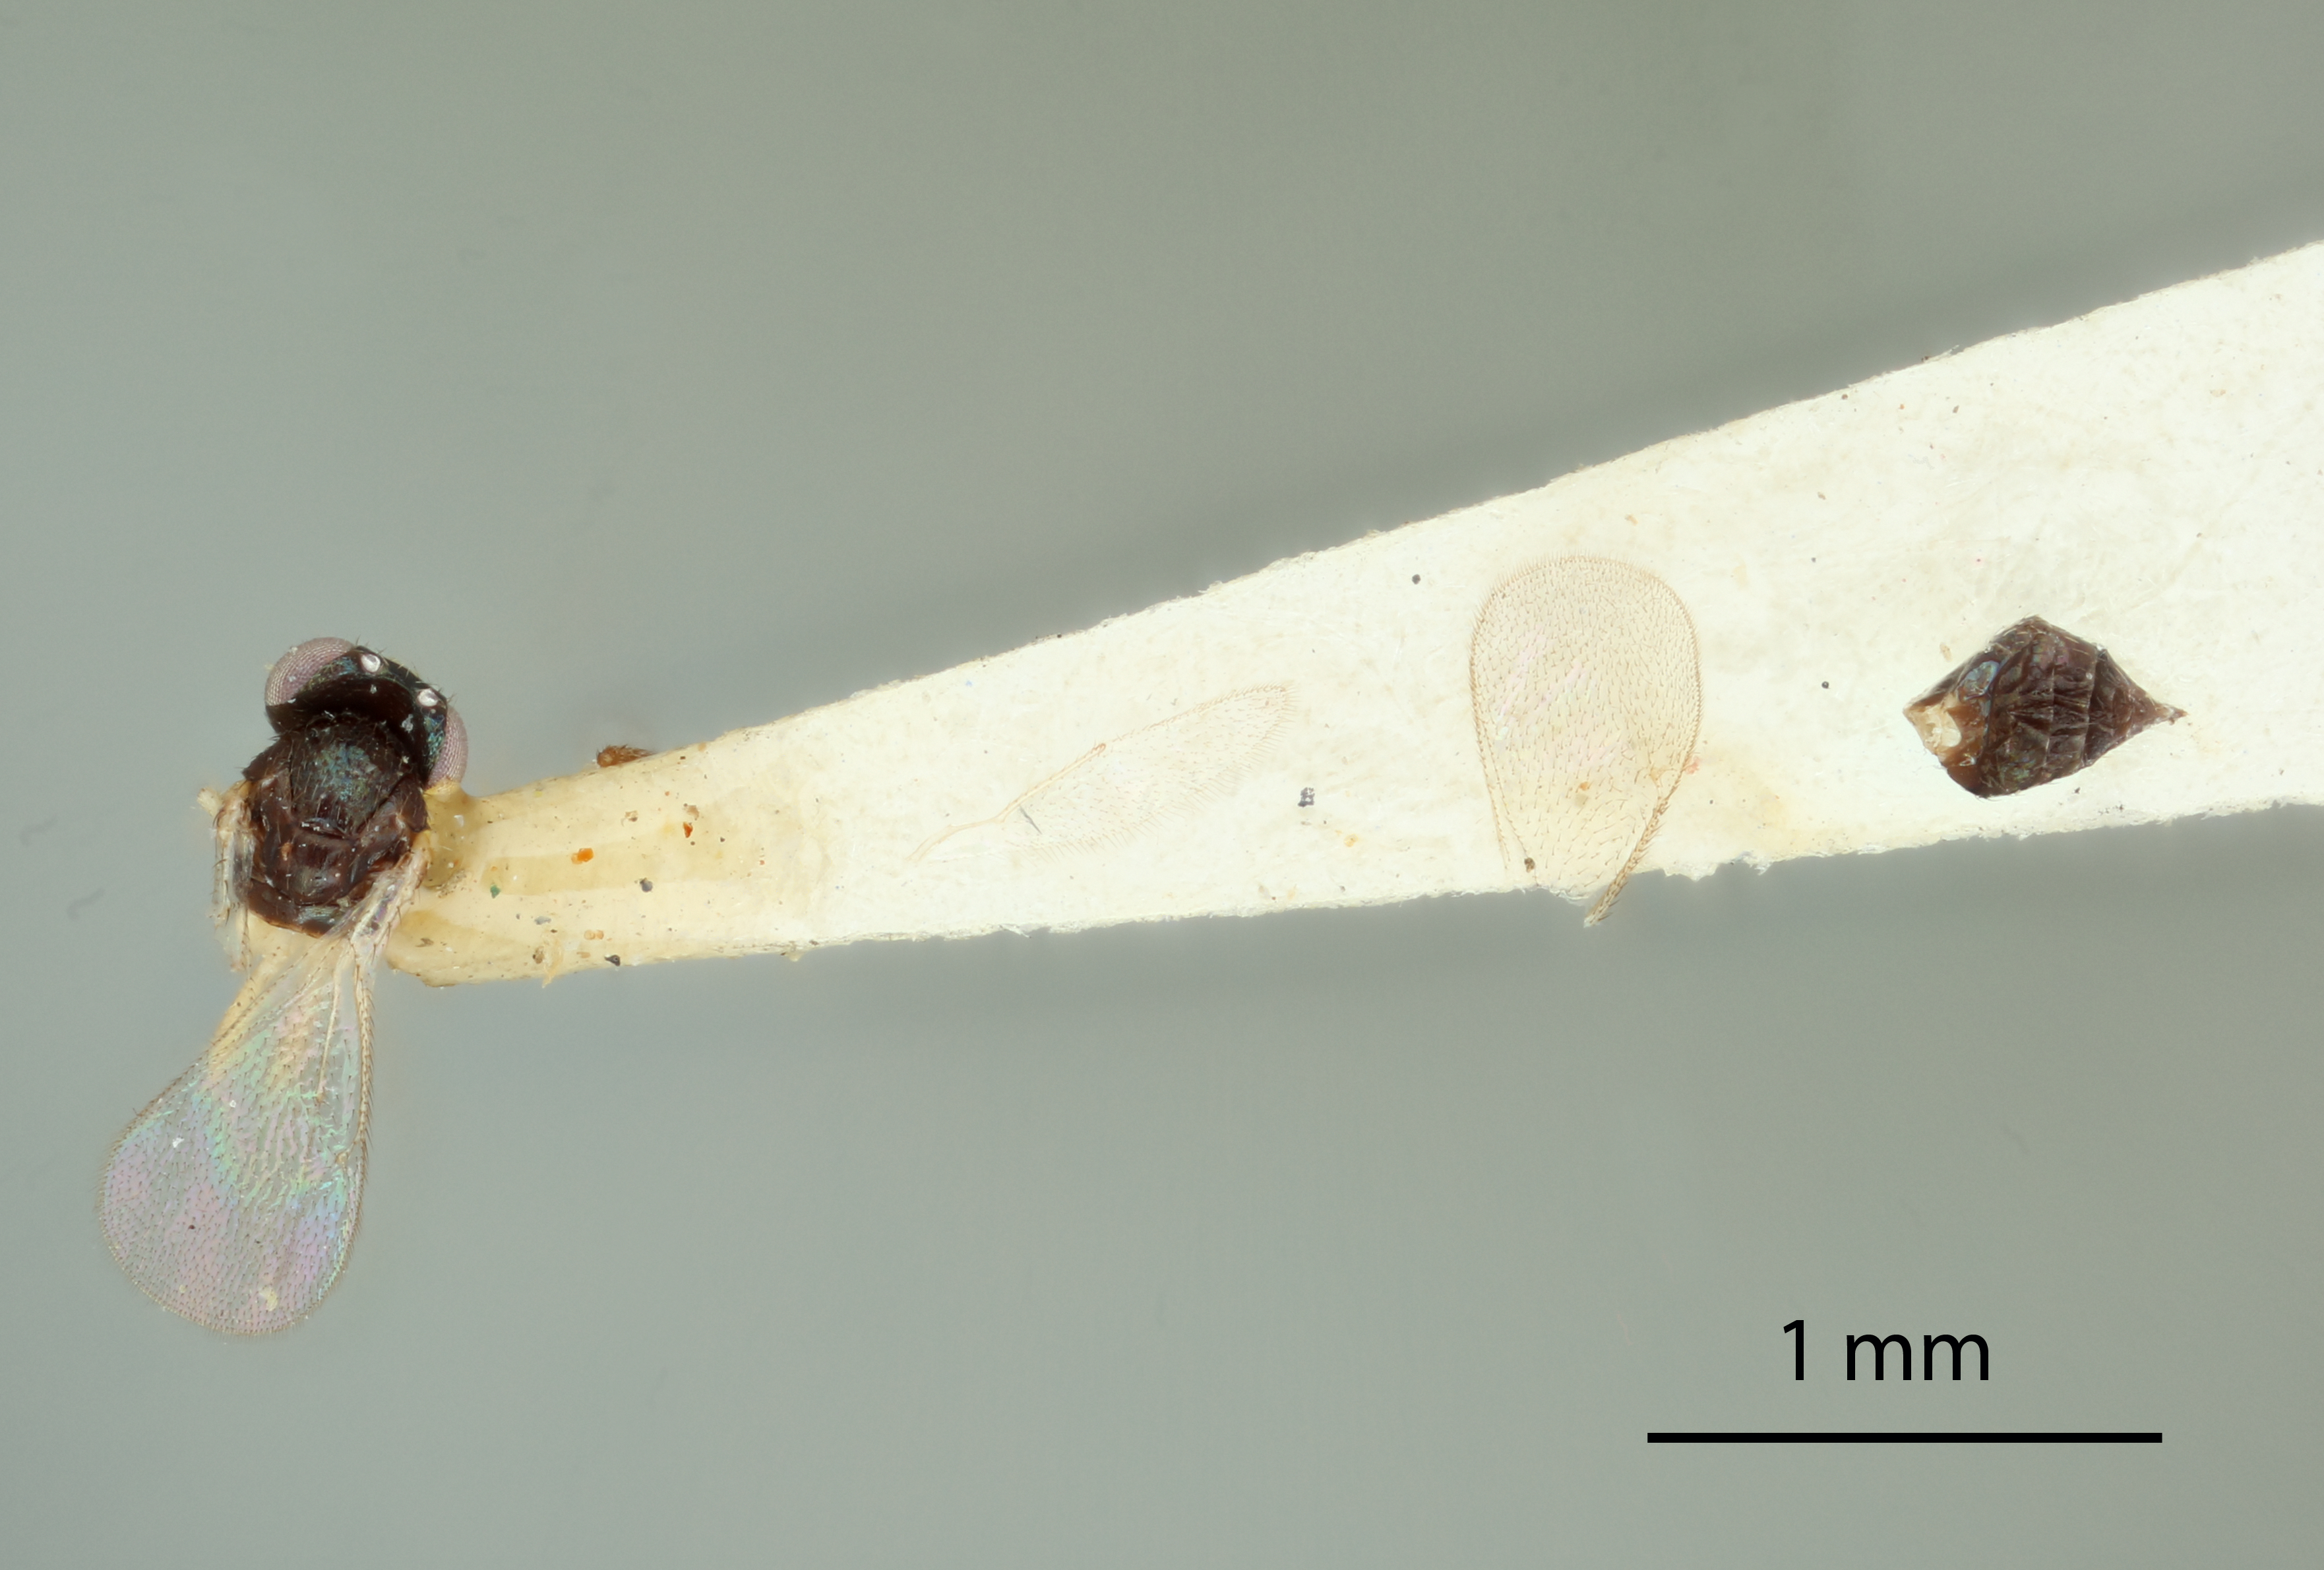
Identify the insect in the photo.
Nesolynx flavipes
